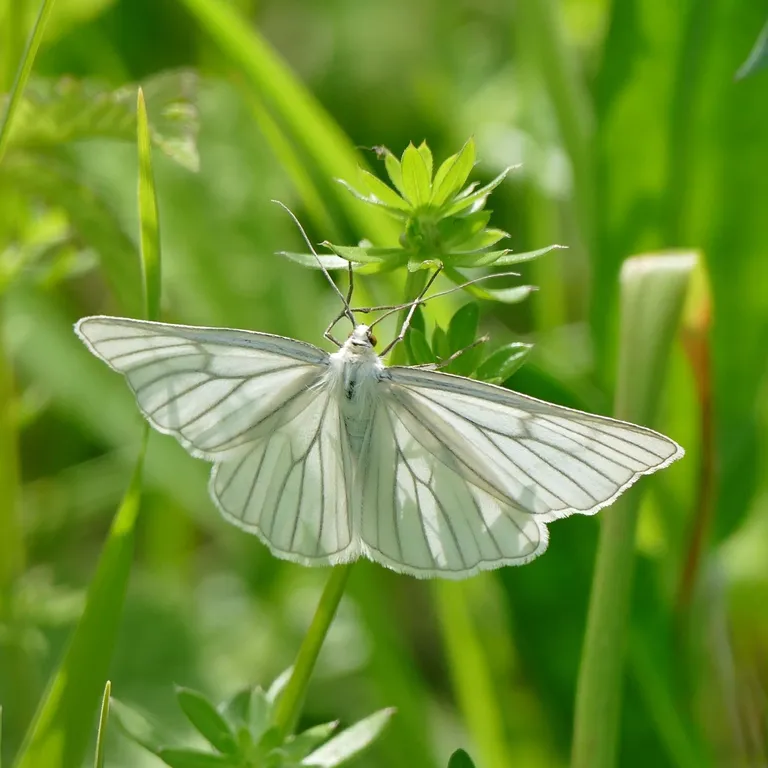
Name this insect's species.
Siona lineata
